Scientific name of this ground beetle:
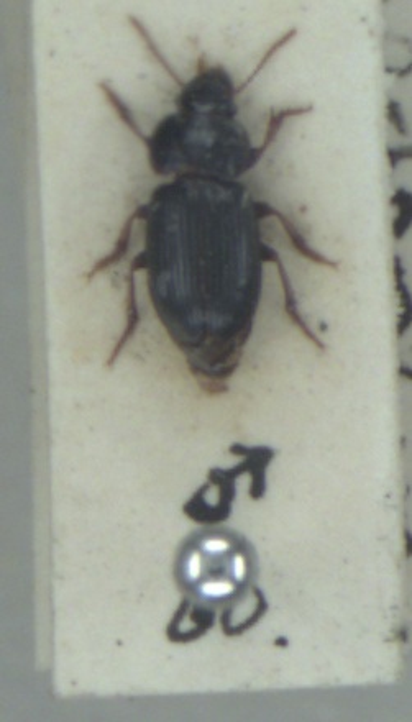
Harpalus pumilus
